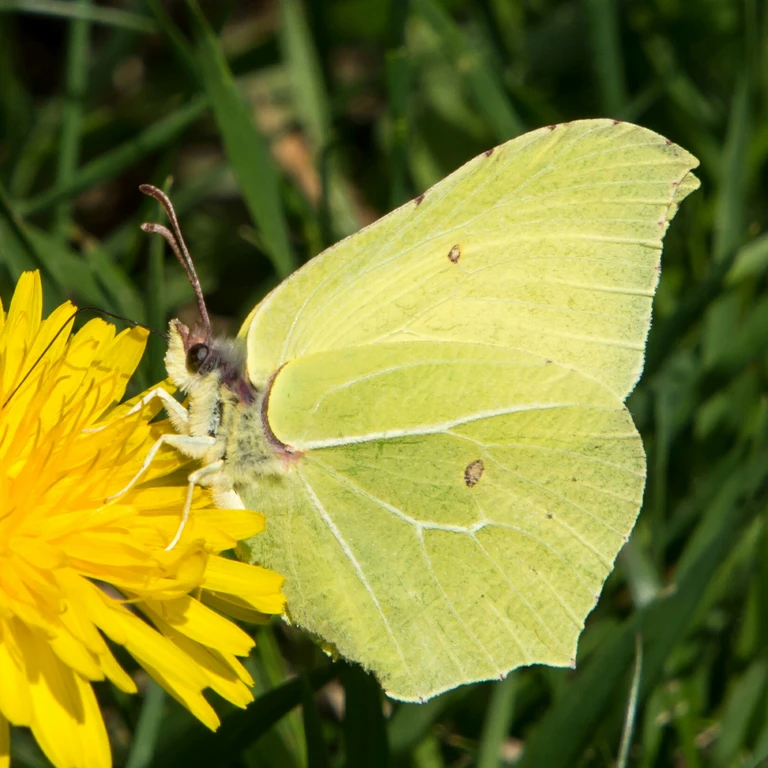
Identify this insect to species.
Gonepteryx rhamni
